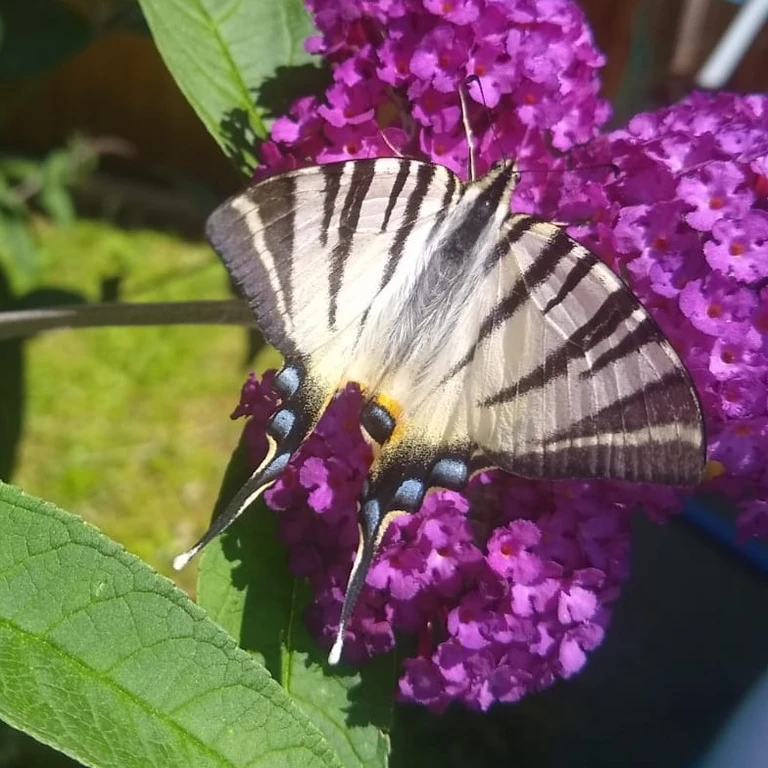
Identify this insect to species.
Iphiclides podalirius
